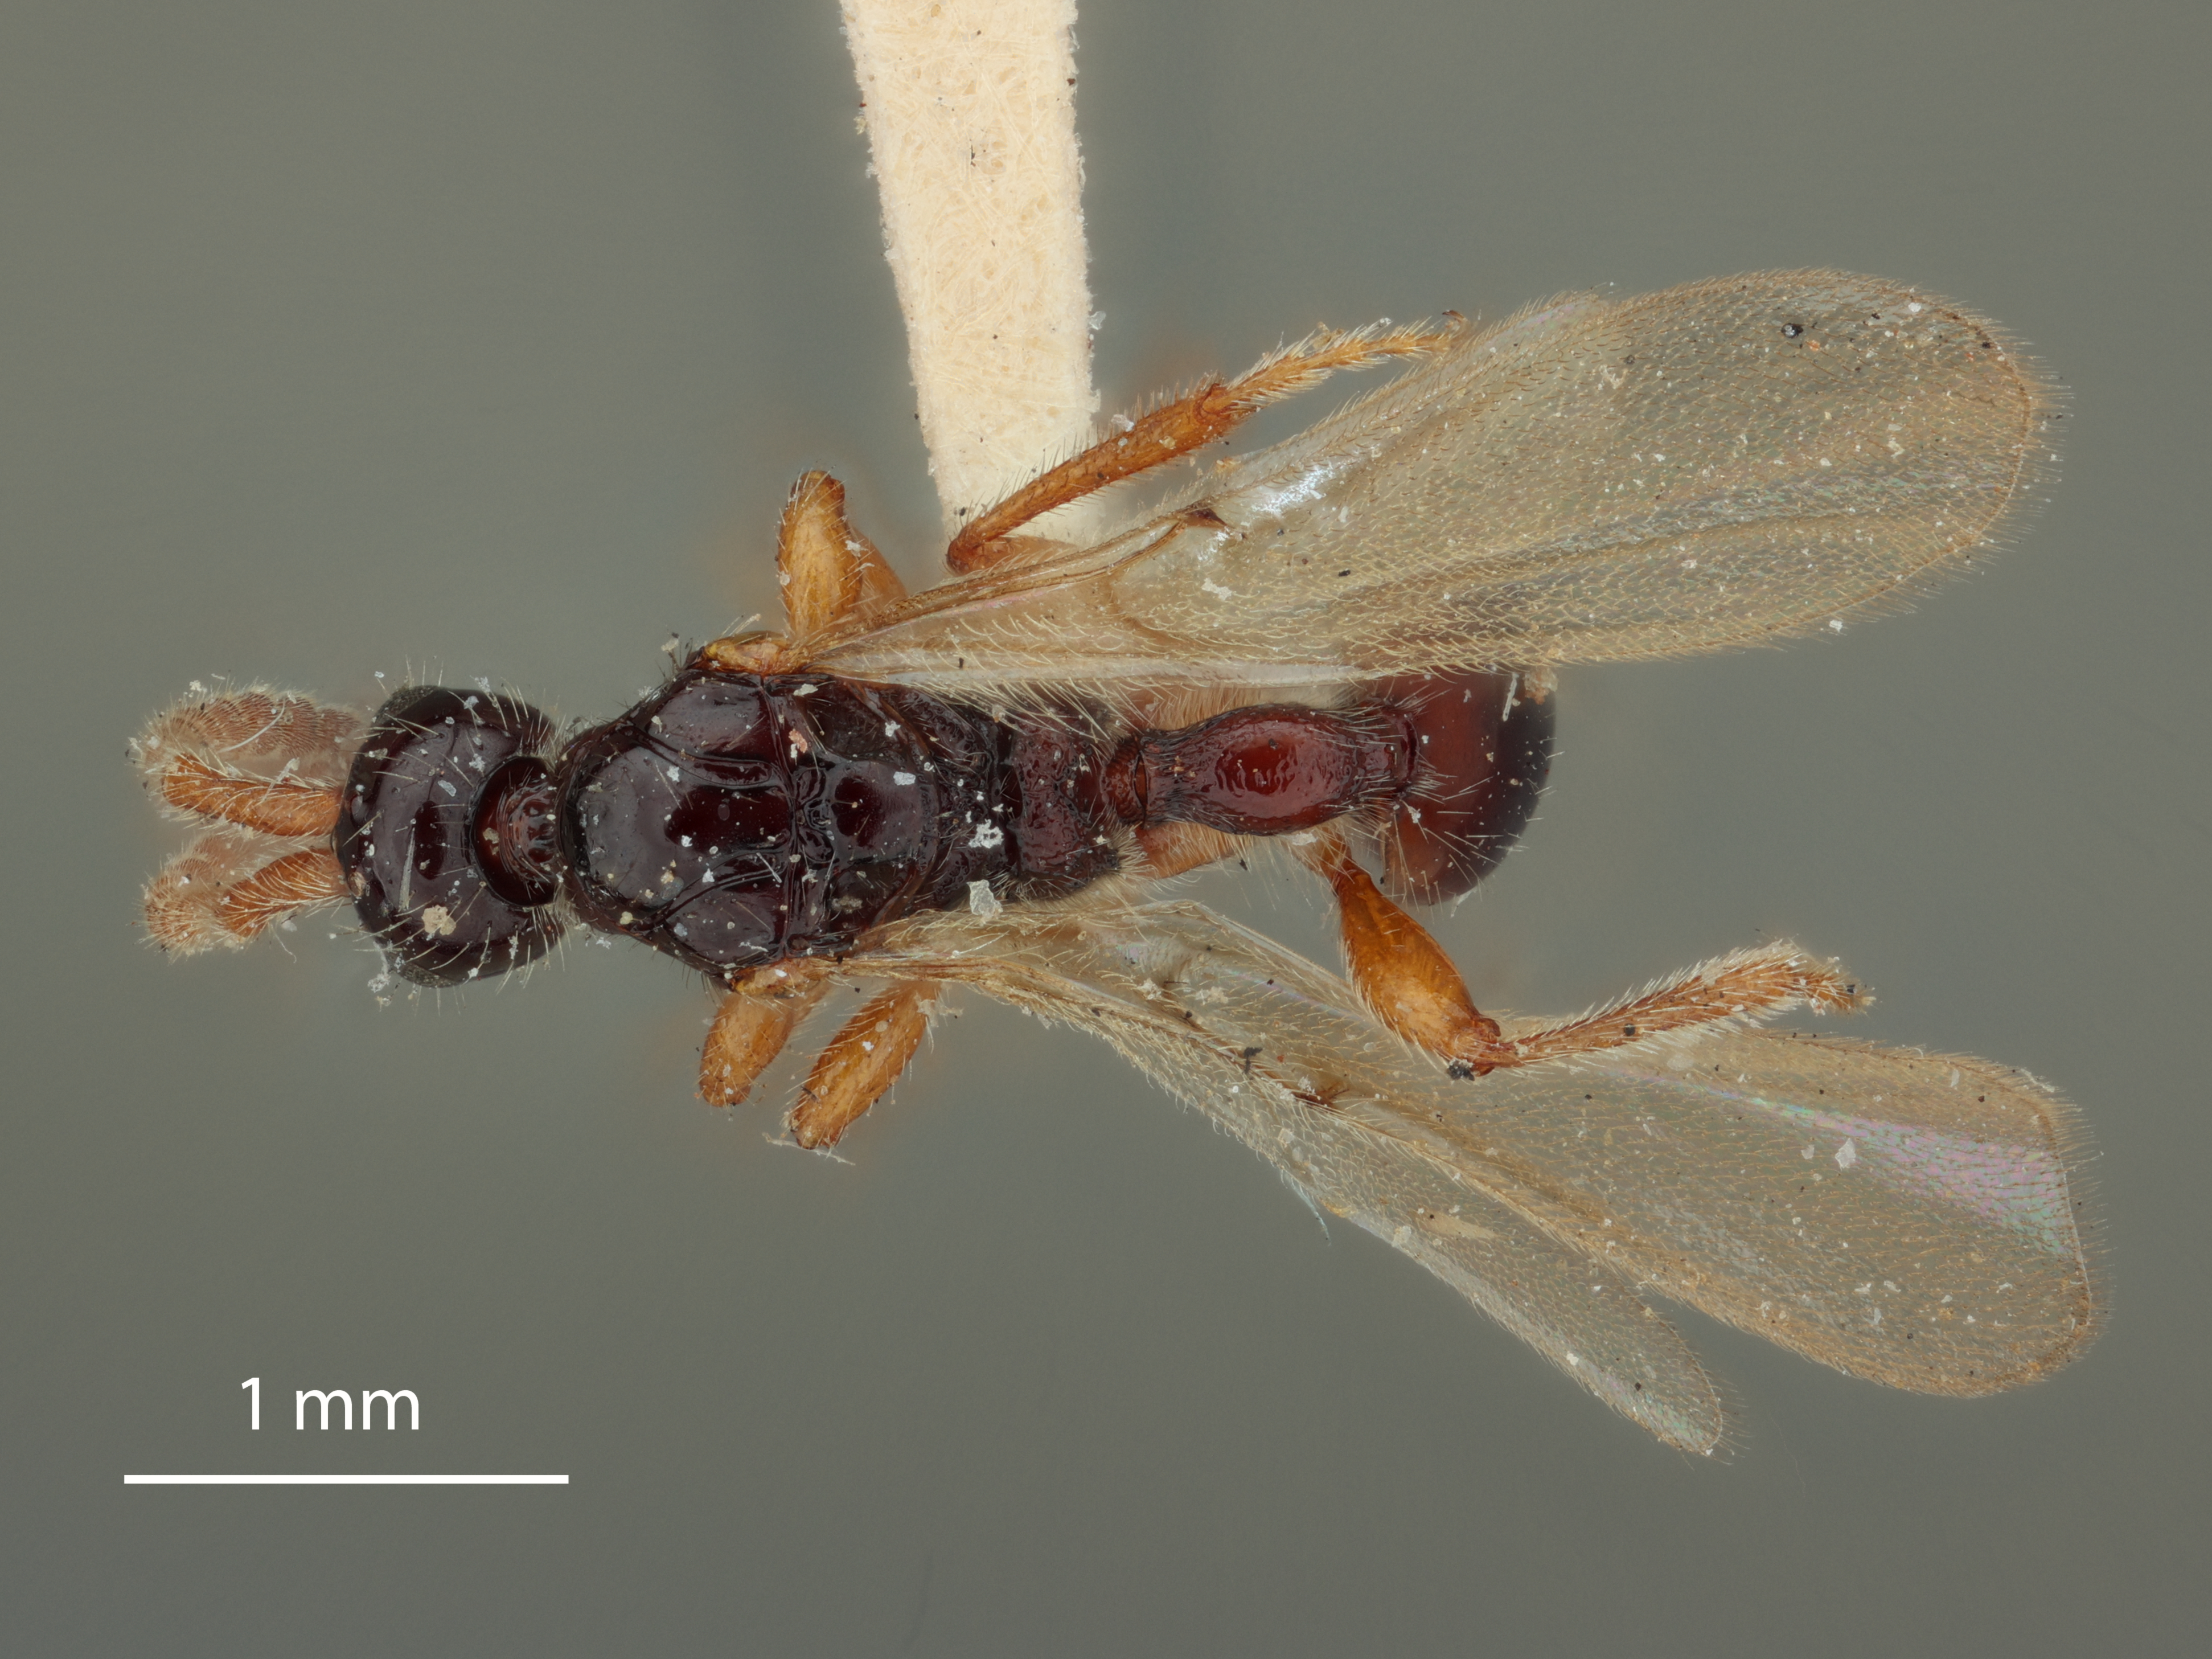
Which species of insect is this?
Psilomma columbianum
